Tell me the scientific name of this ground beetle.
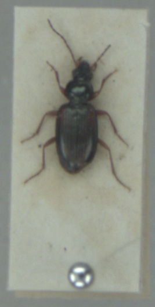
Bembidion tetracolum
